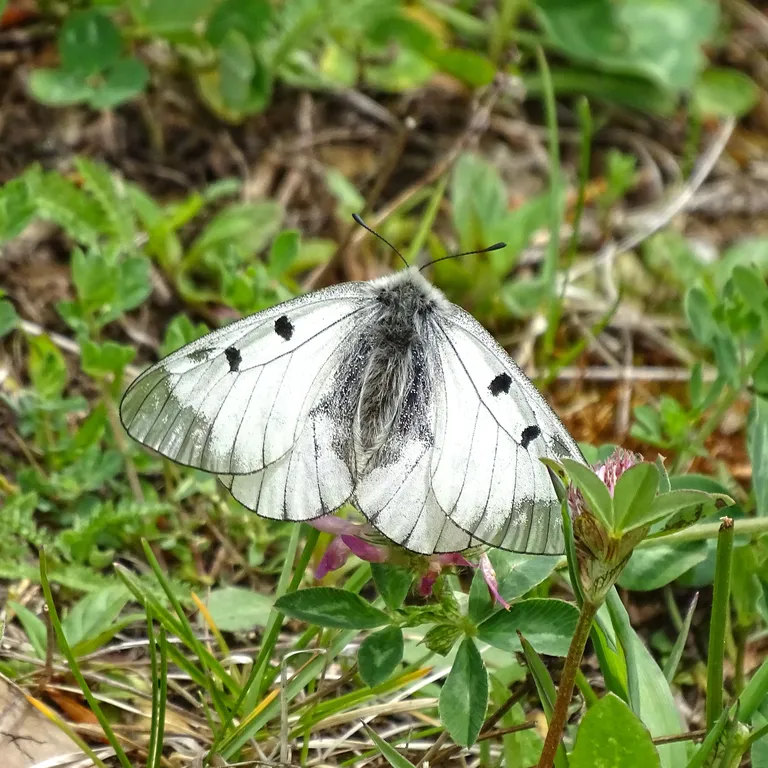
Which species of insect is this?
Parnassius mnemosyne
